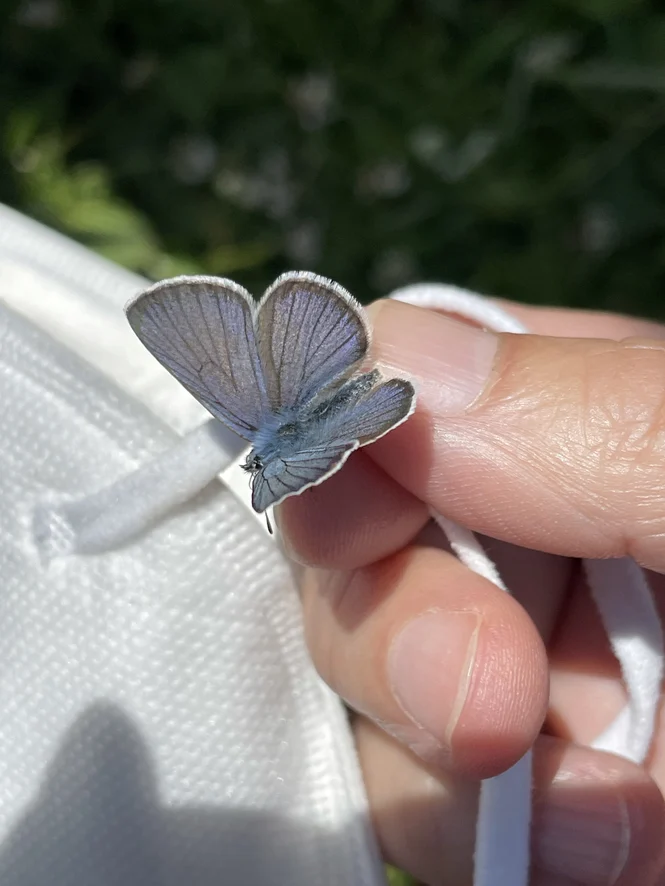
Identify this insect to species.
Cyaniris semiargus
